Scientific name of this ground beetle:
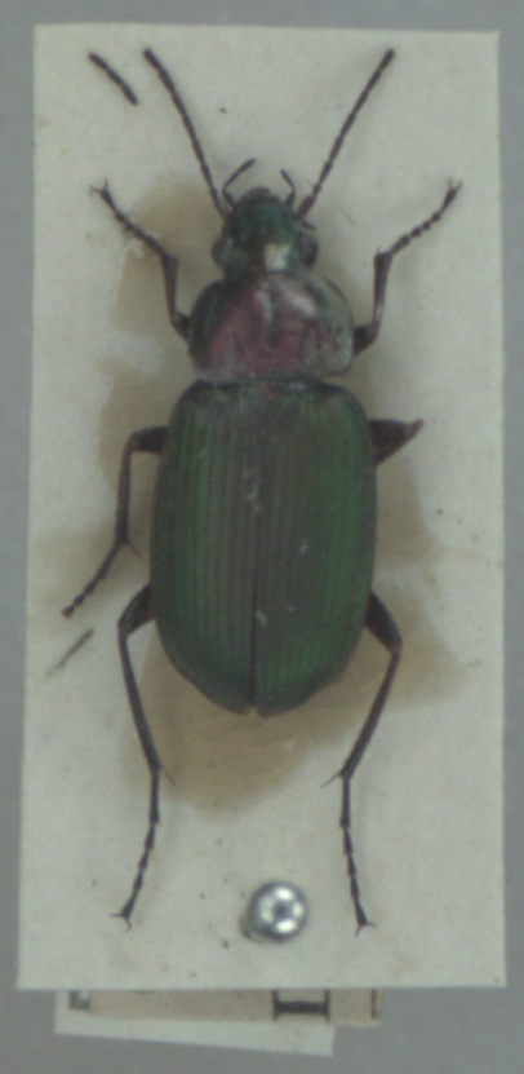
Chlaenius nigricornis
